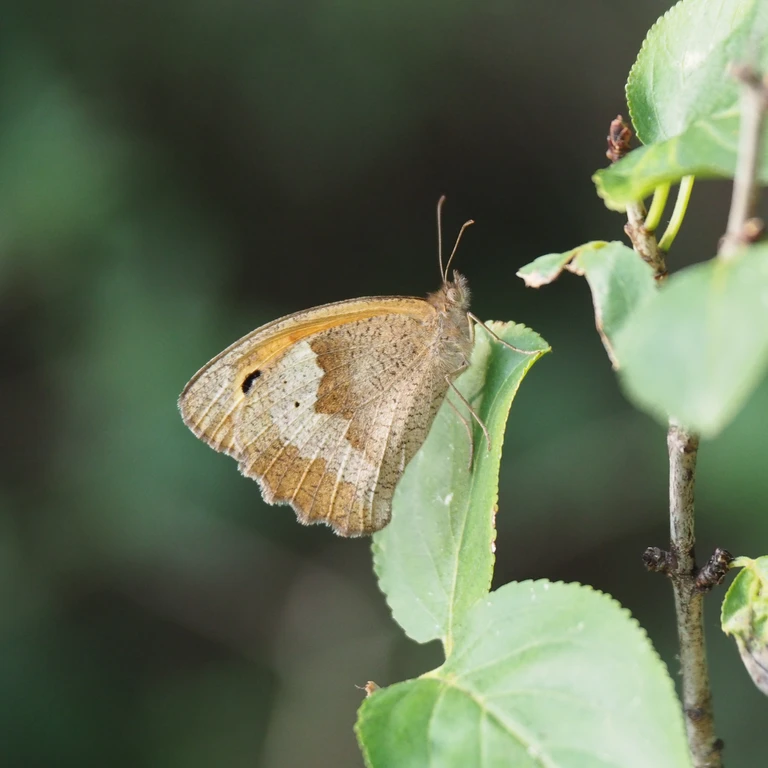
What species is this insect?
Maniola jurtina
